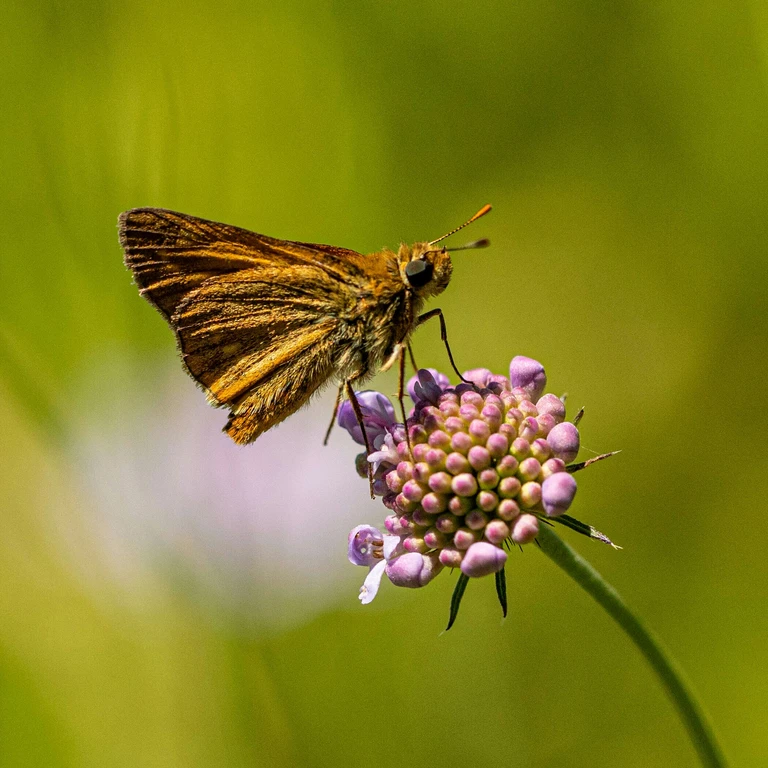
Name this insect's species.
Ochlodes sylvanus (also Ochlodes venata)
